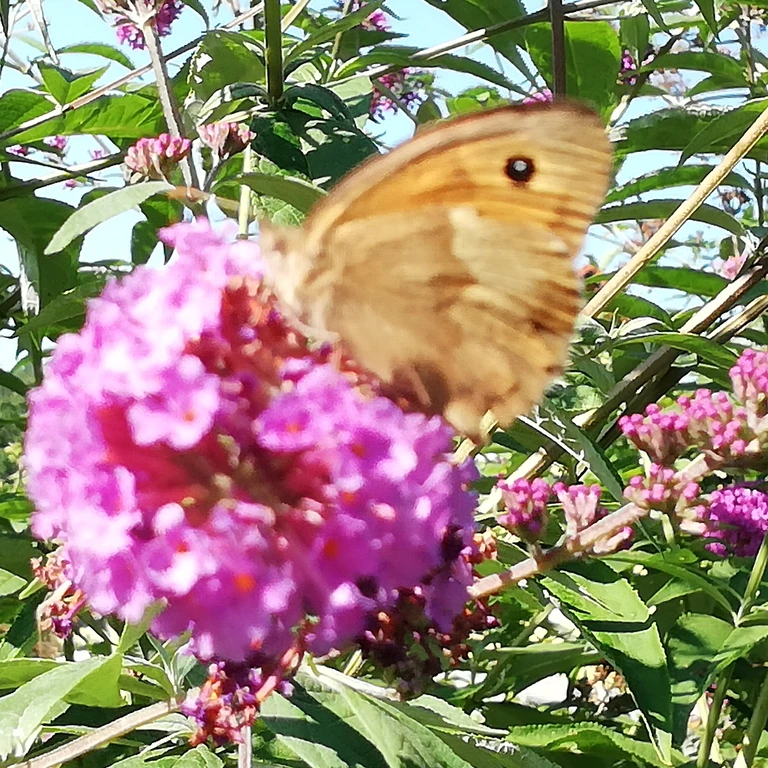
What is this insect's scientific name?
Maniola jurtina
